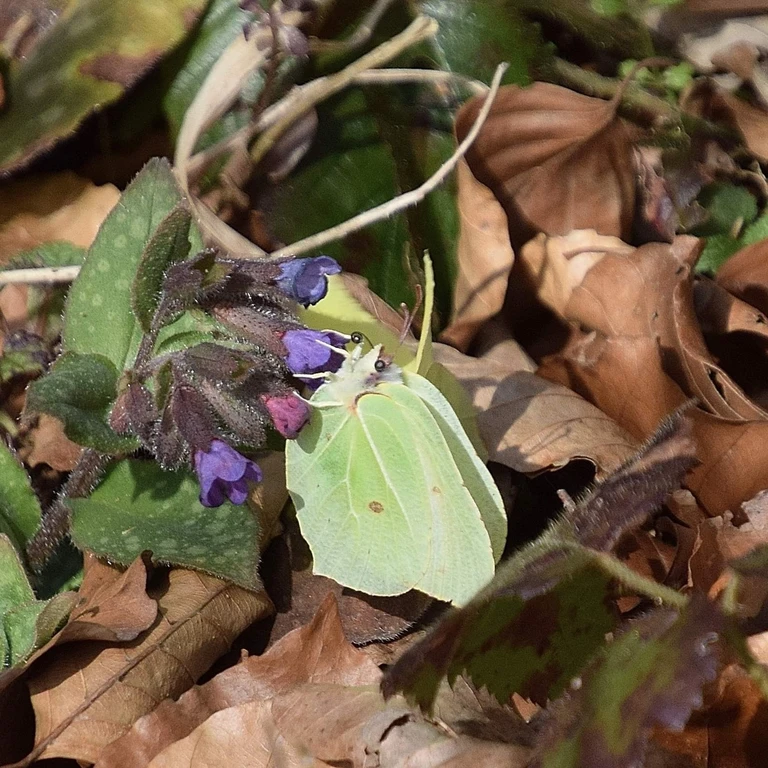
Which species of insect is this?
Gonepteryx rhamni
